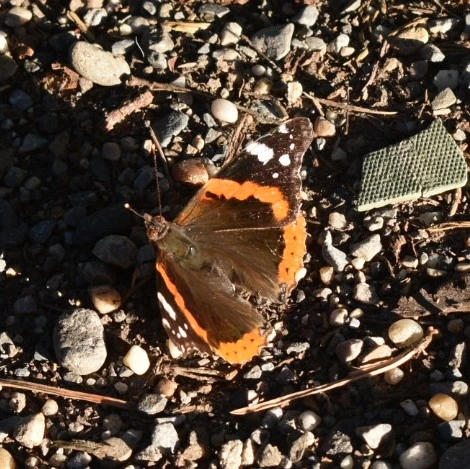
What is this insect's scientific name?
Vanessa atalanta
